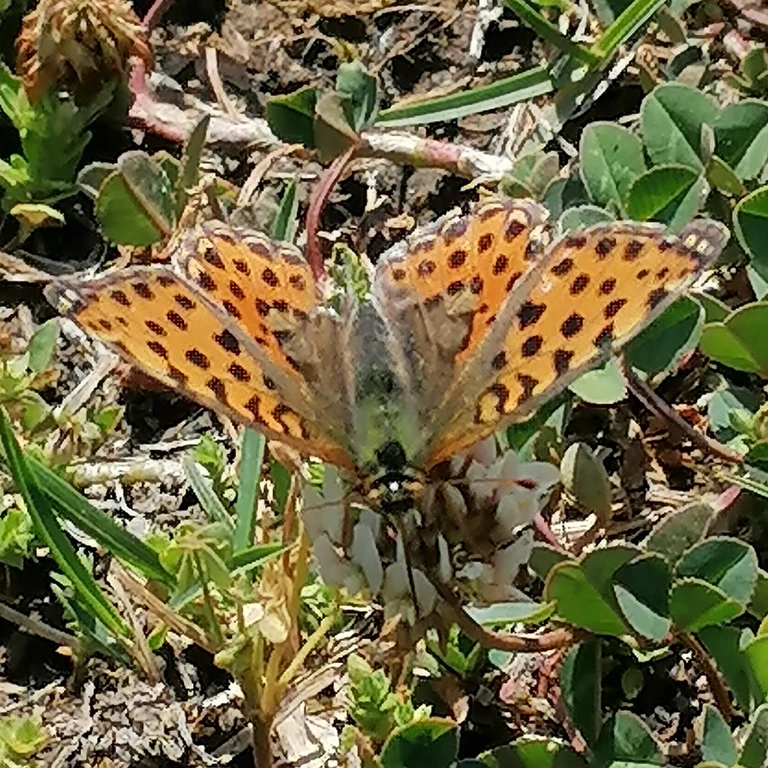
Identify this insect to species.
Issoria lathonia
